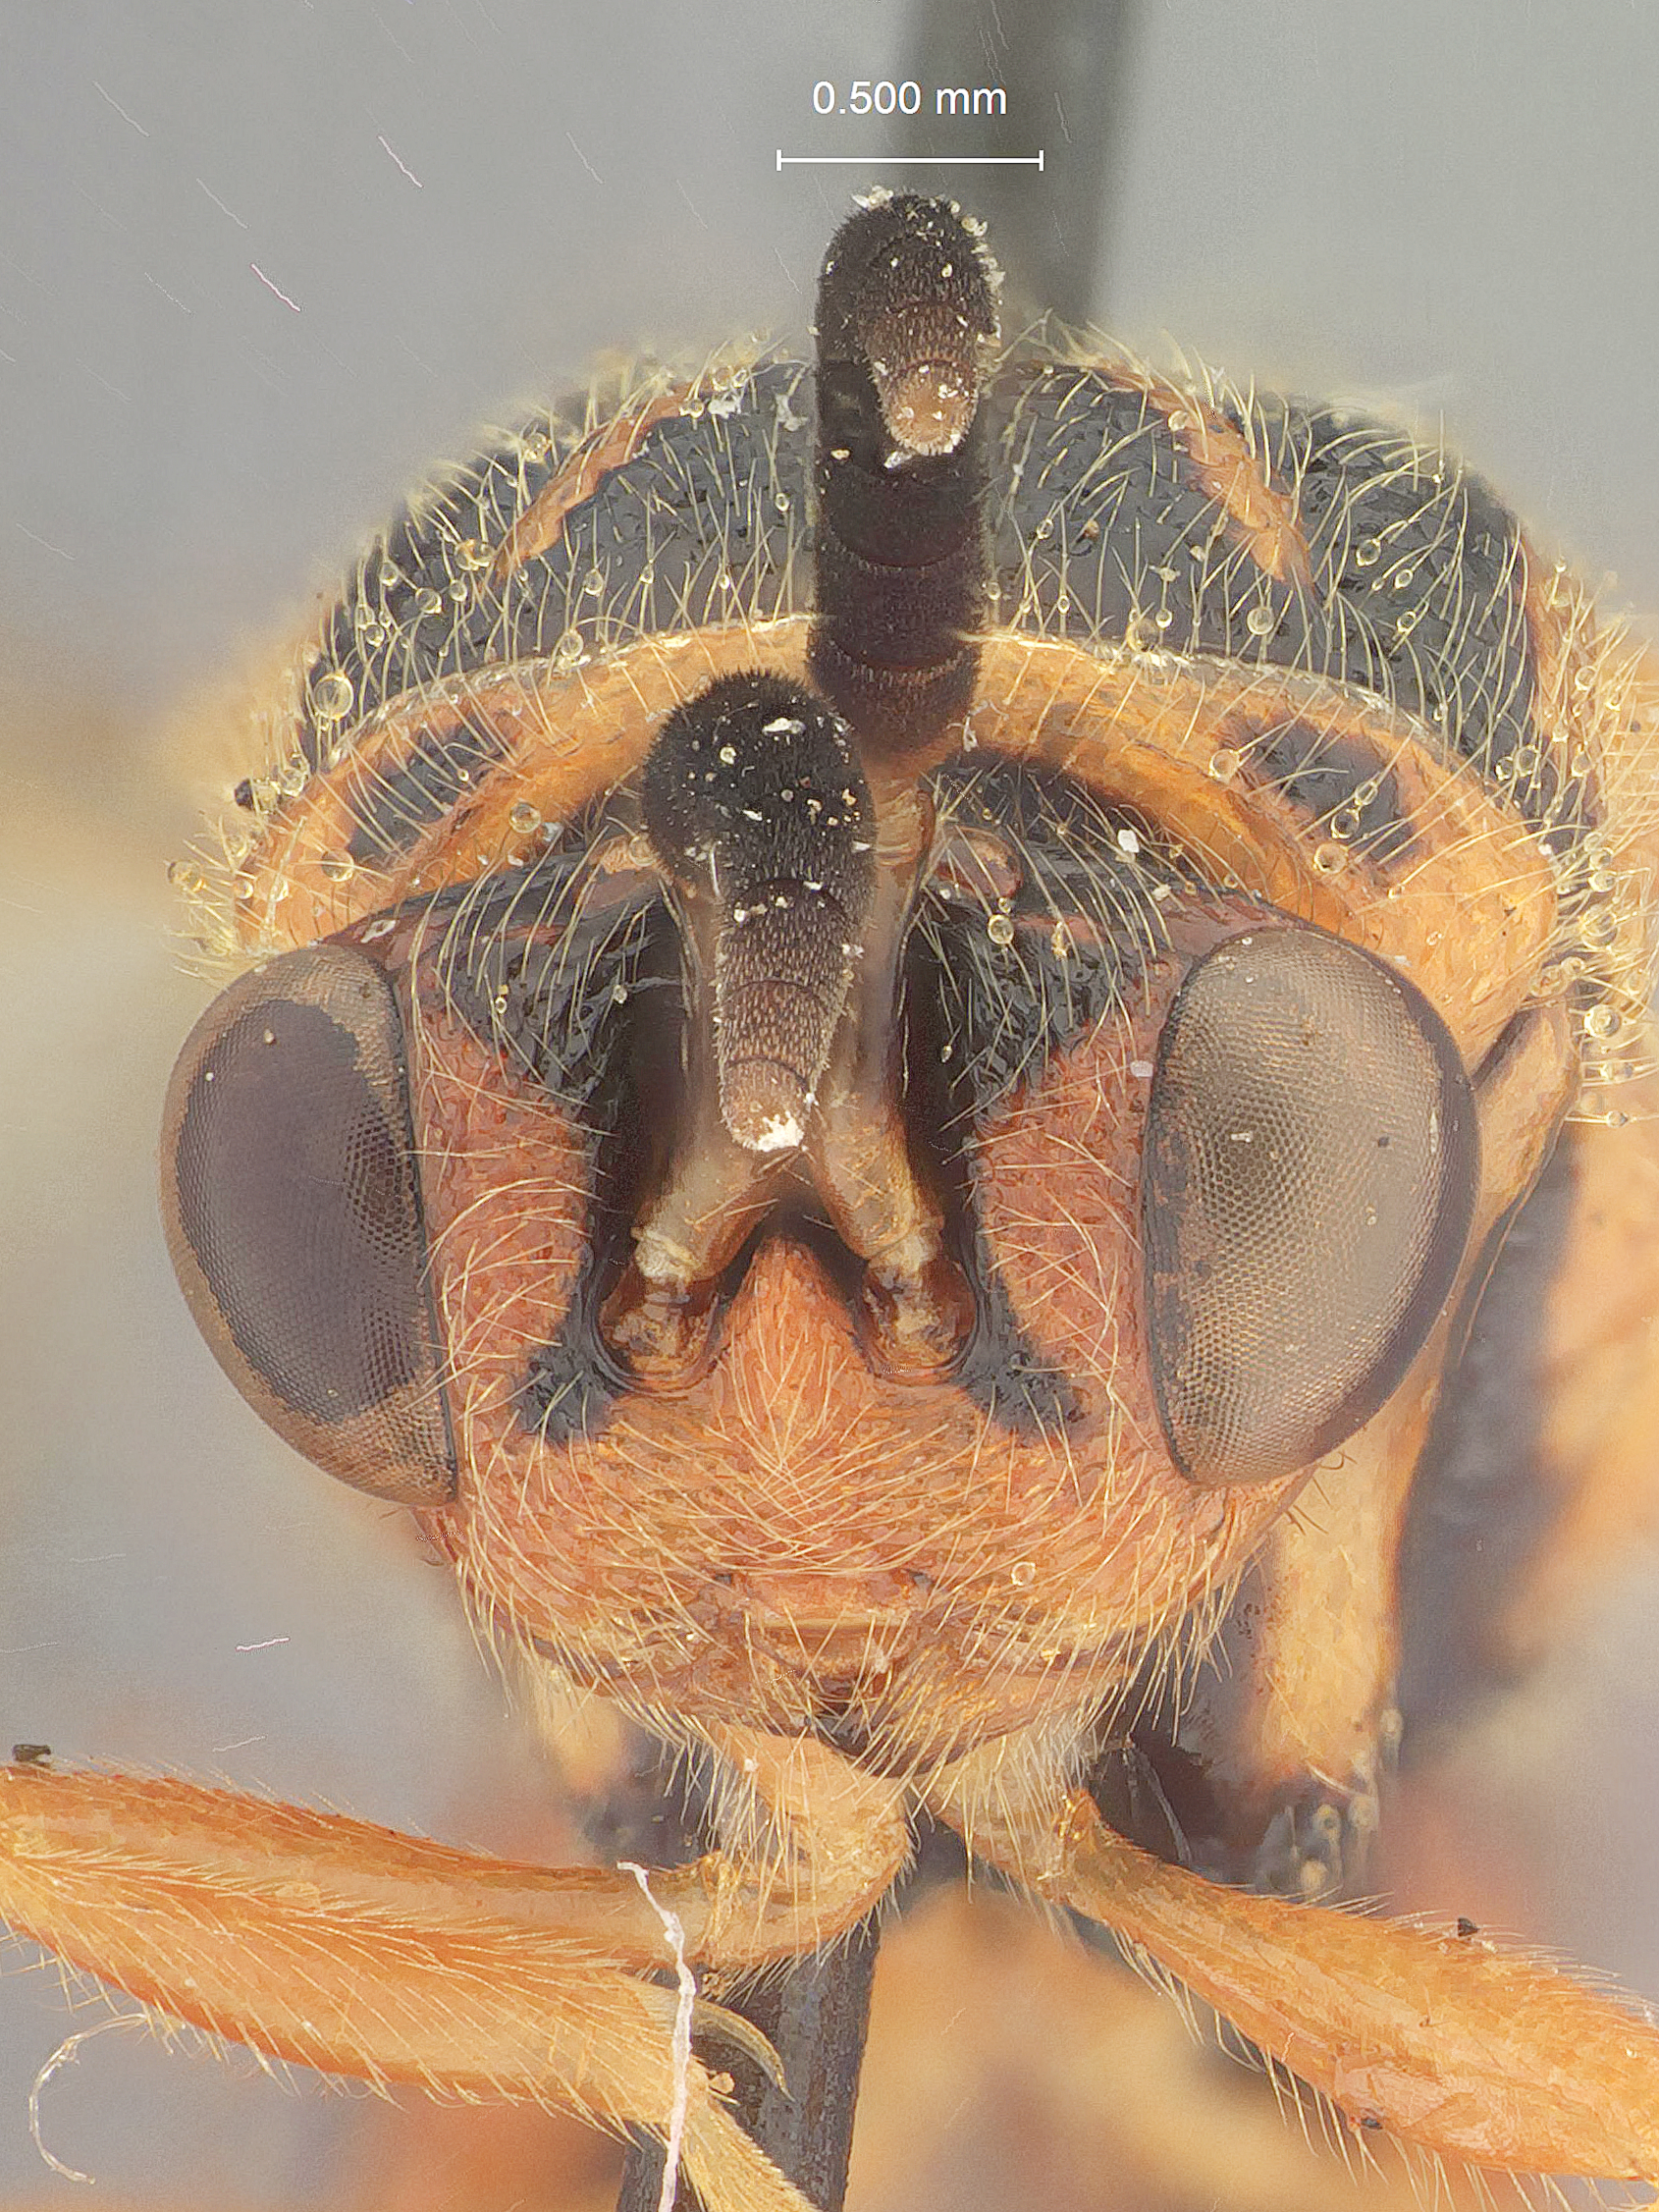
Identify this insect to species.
Nomia nortoni
